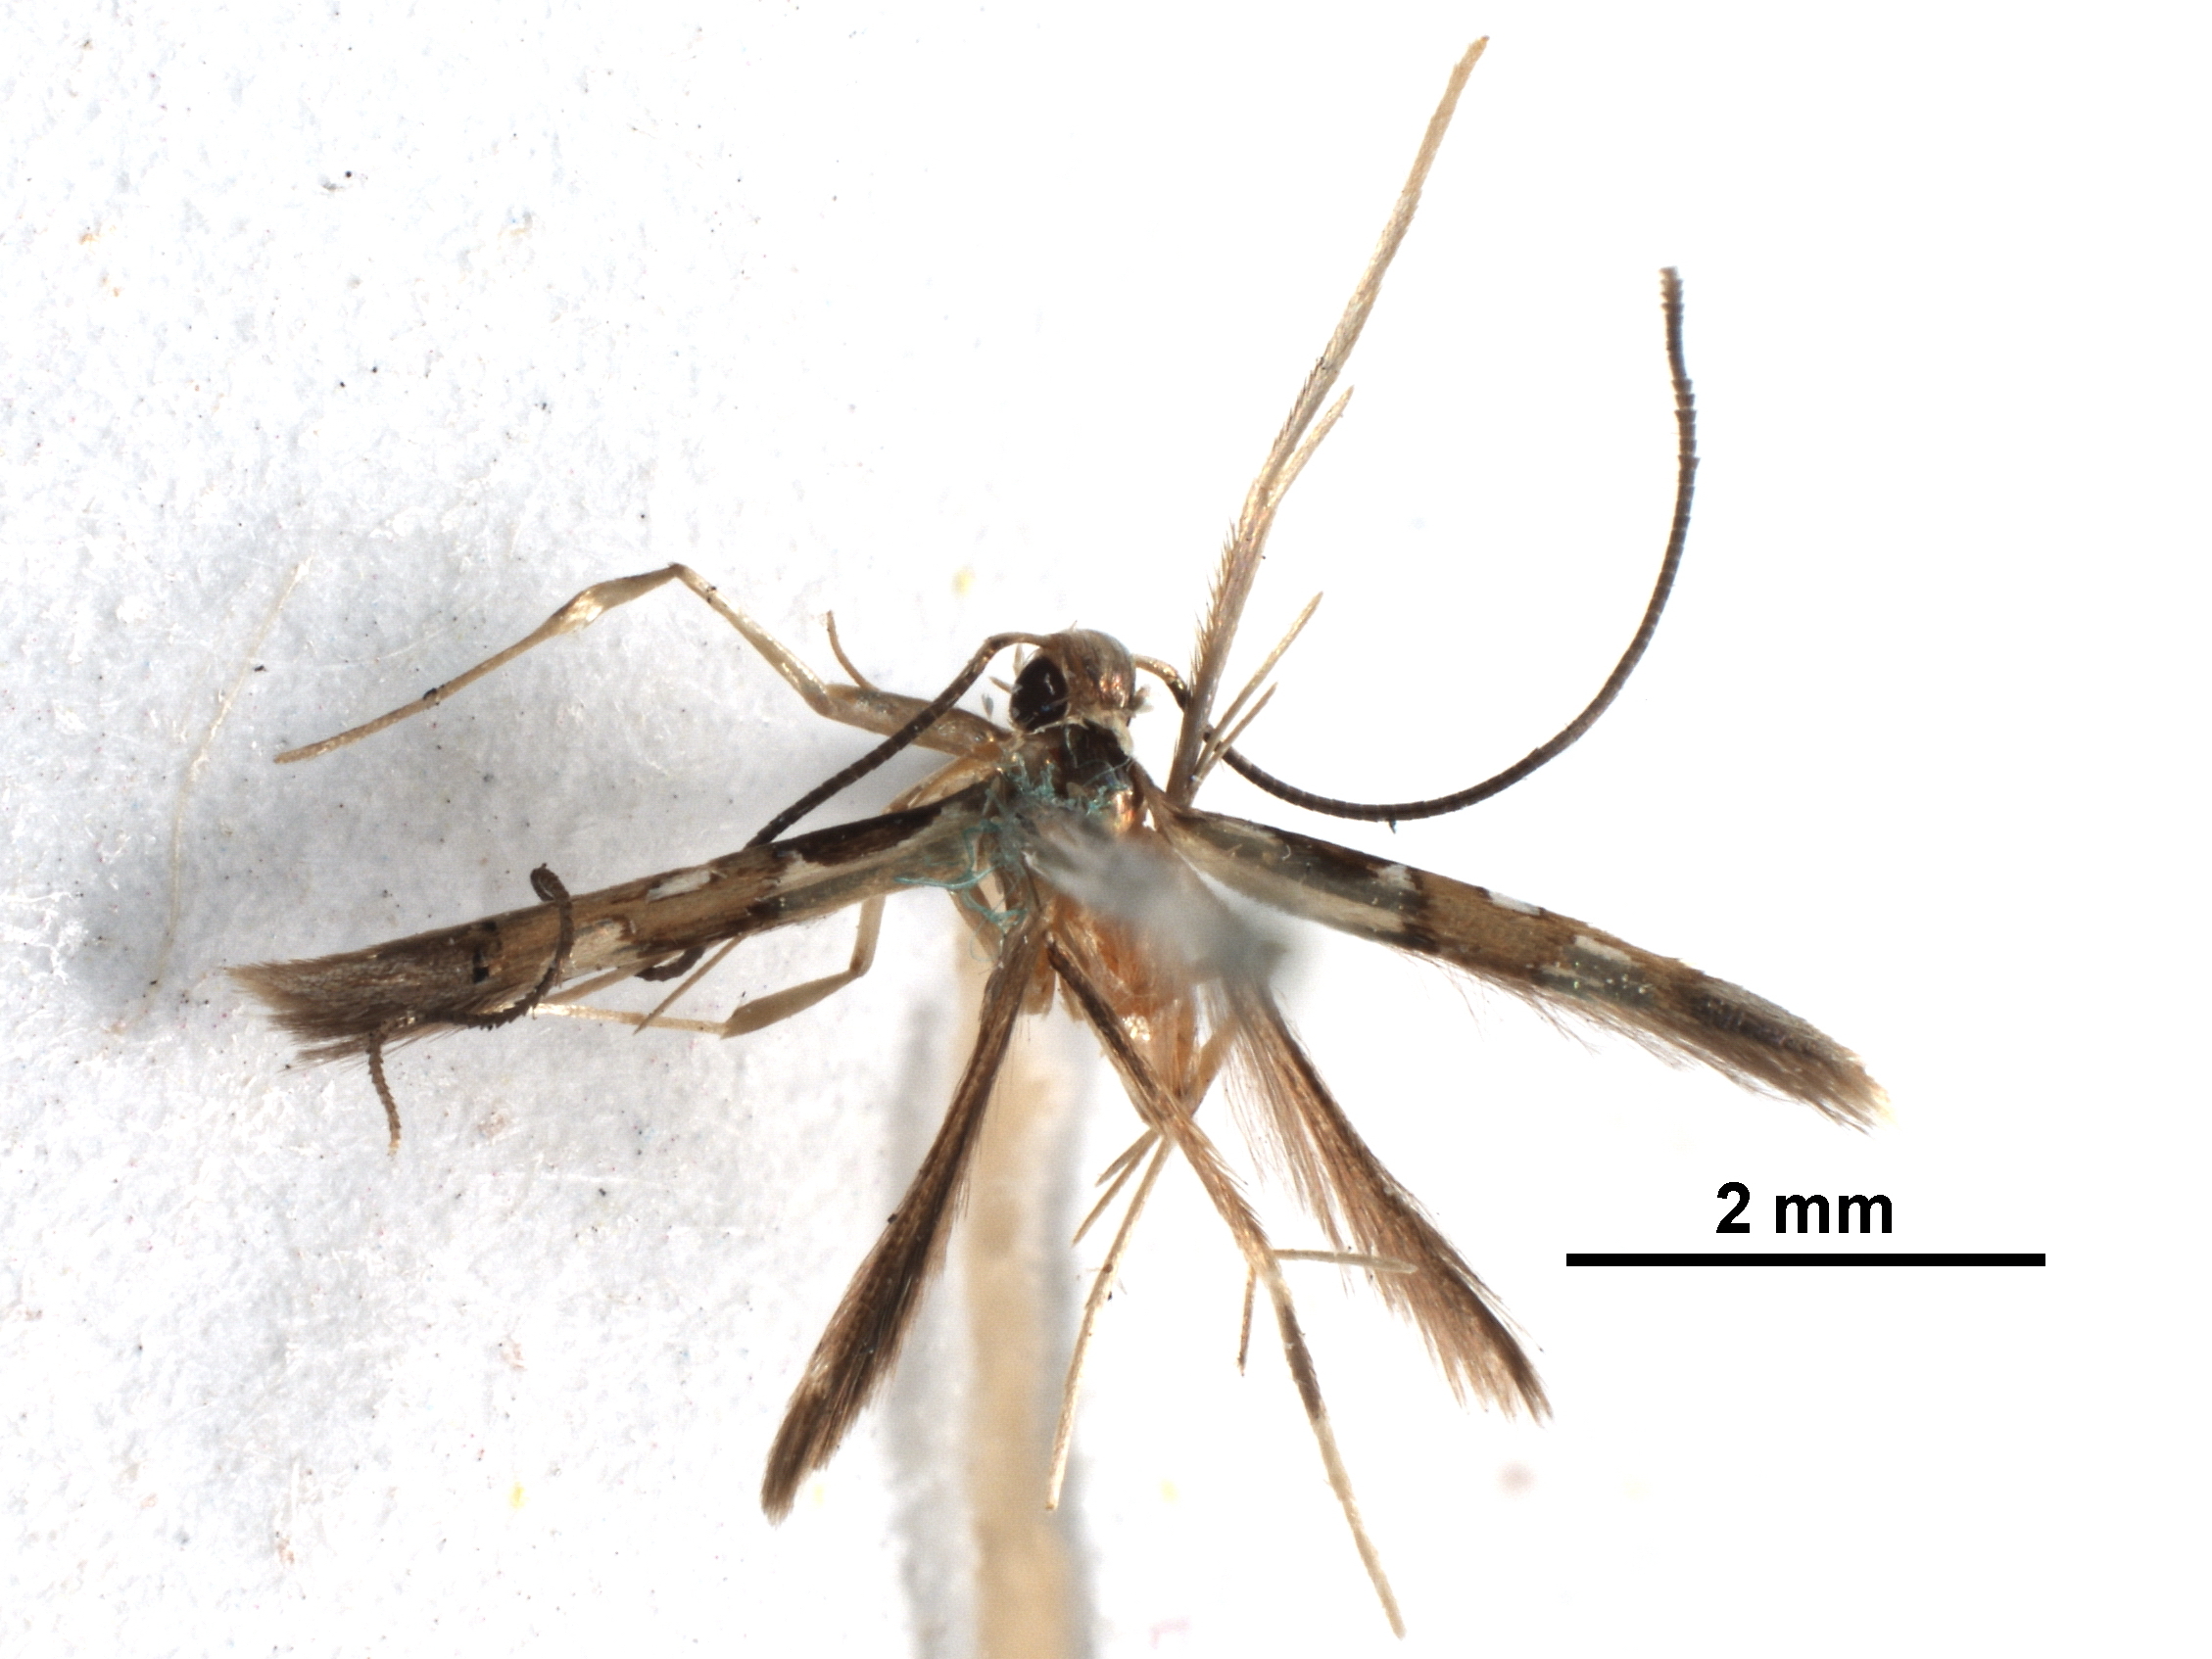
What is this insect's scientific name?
Eucosmophora chrysocosma
